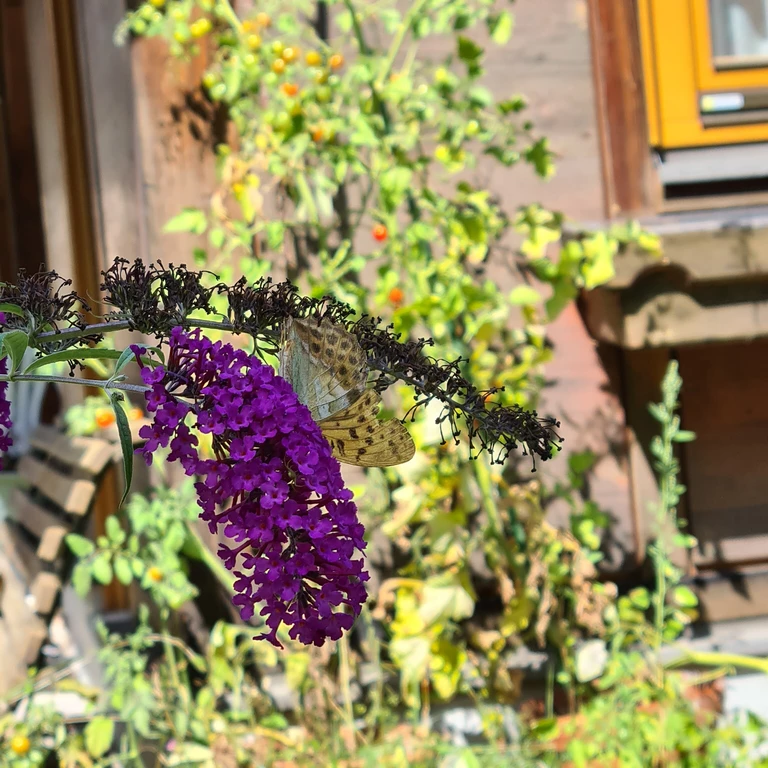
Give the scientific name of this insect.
Argynnis paphia
